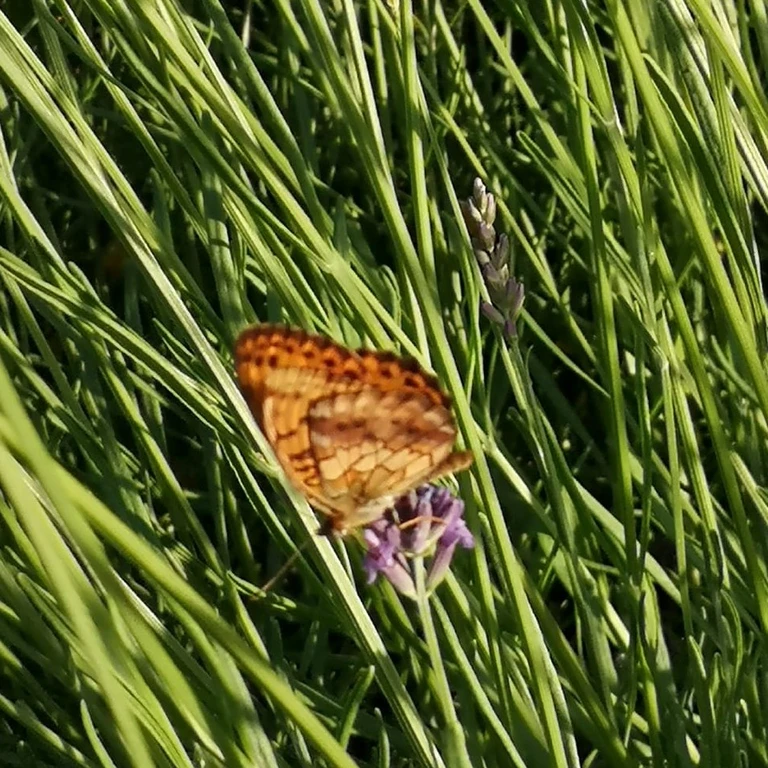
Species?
Brenthis daphne
